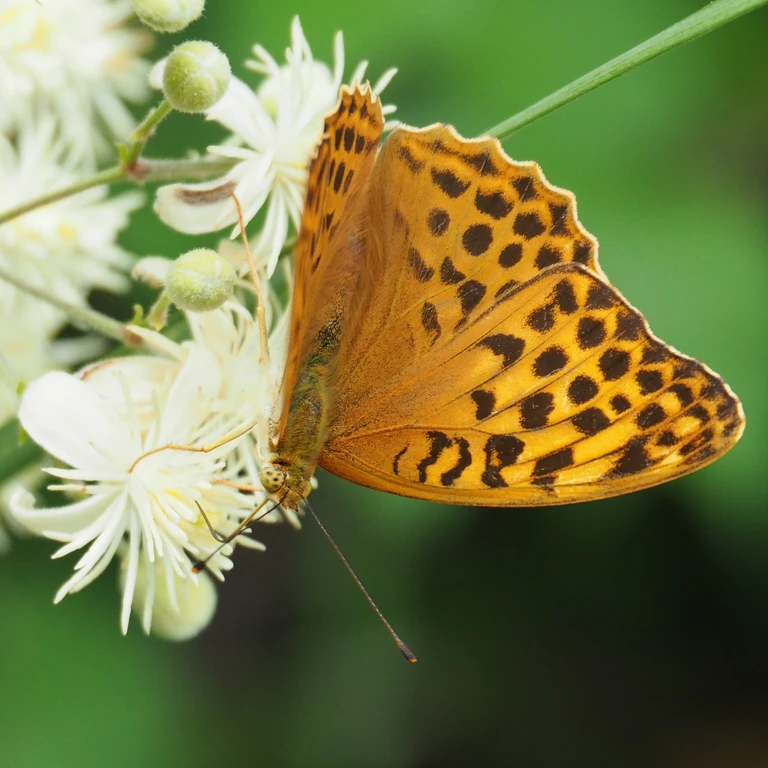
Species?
Argynnis paphia
